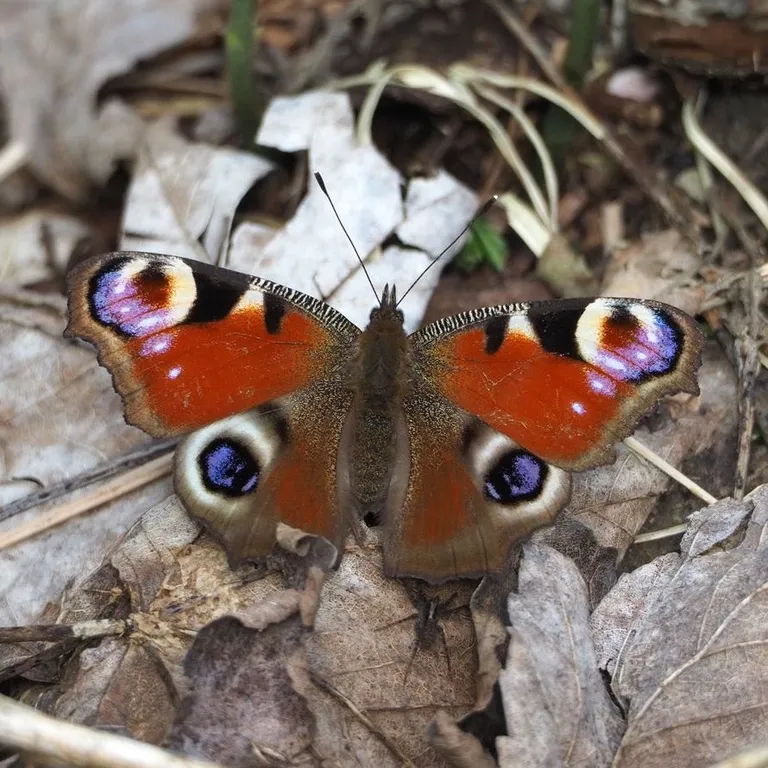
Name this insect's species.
Aglais io
